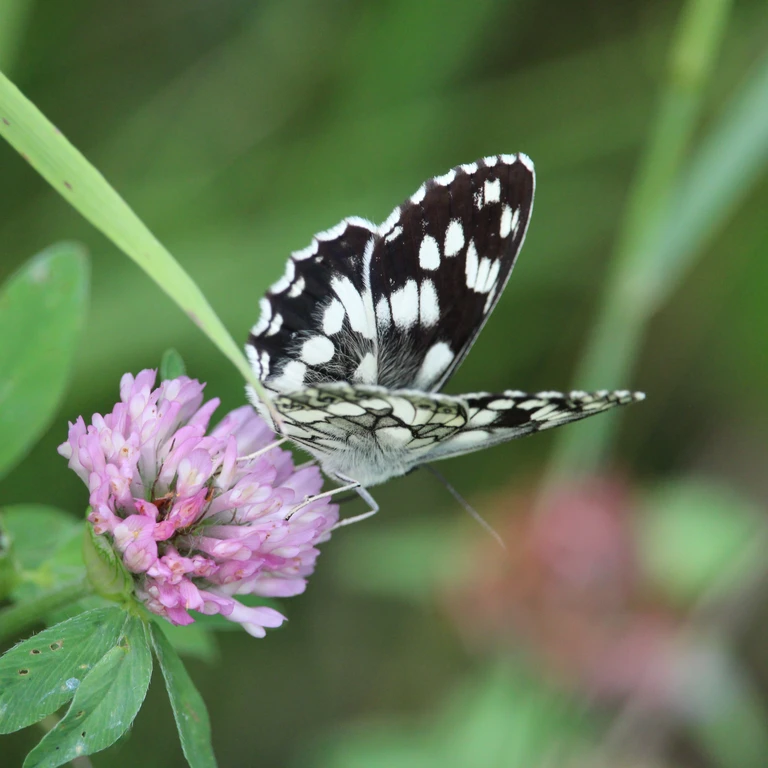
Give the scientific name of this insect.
Melanargia galathea
